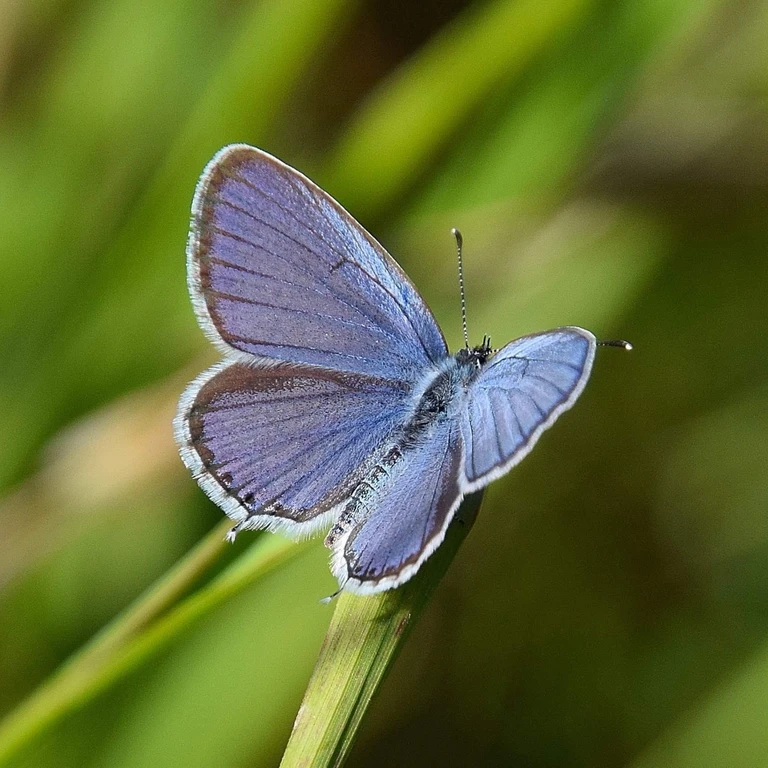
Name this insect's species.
Cupido argiades (also Elkalyce argiades)
